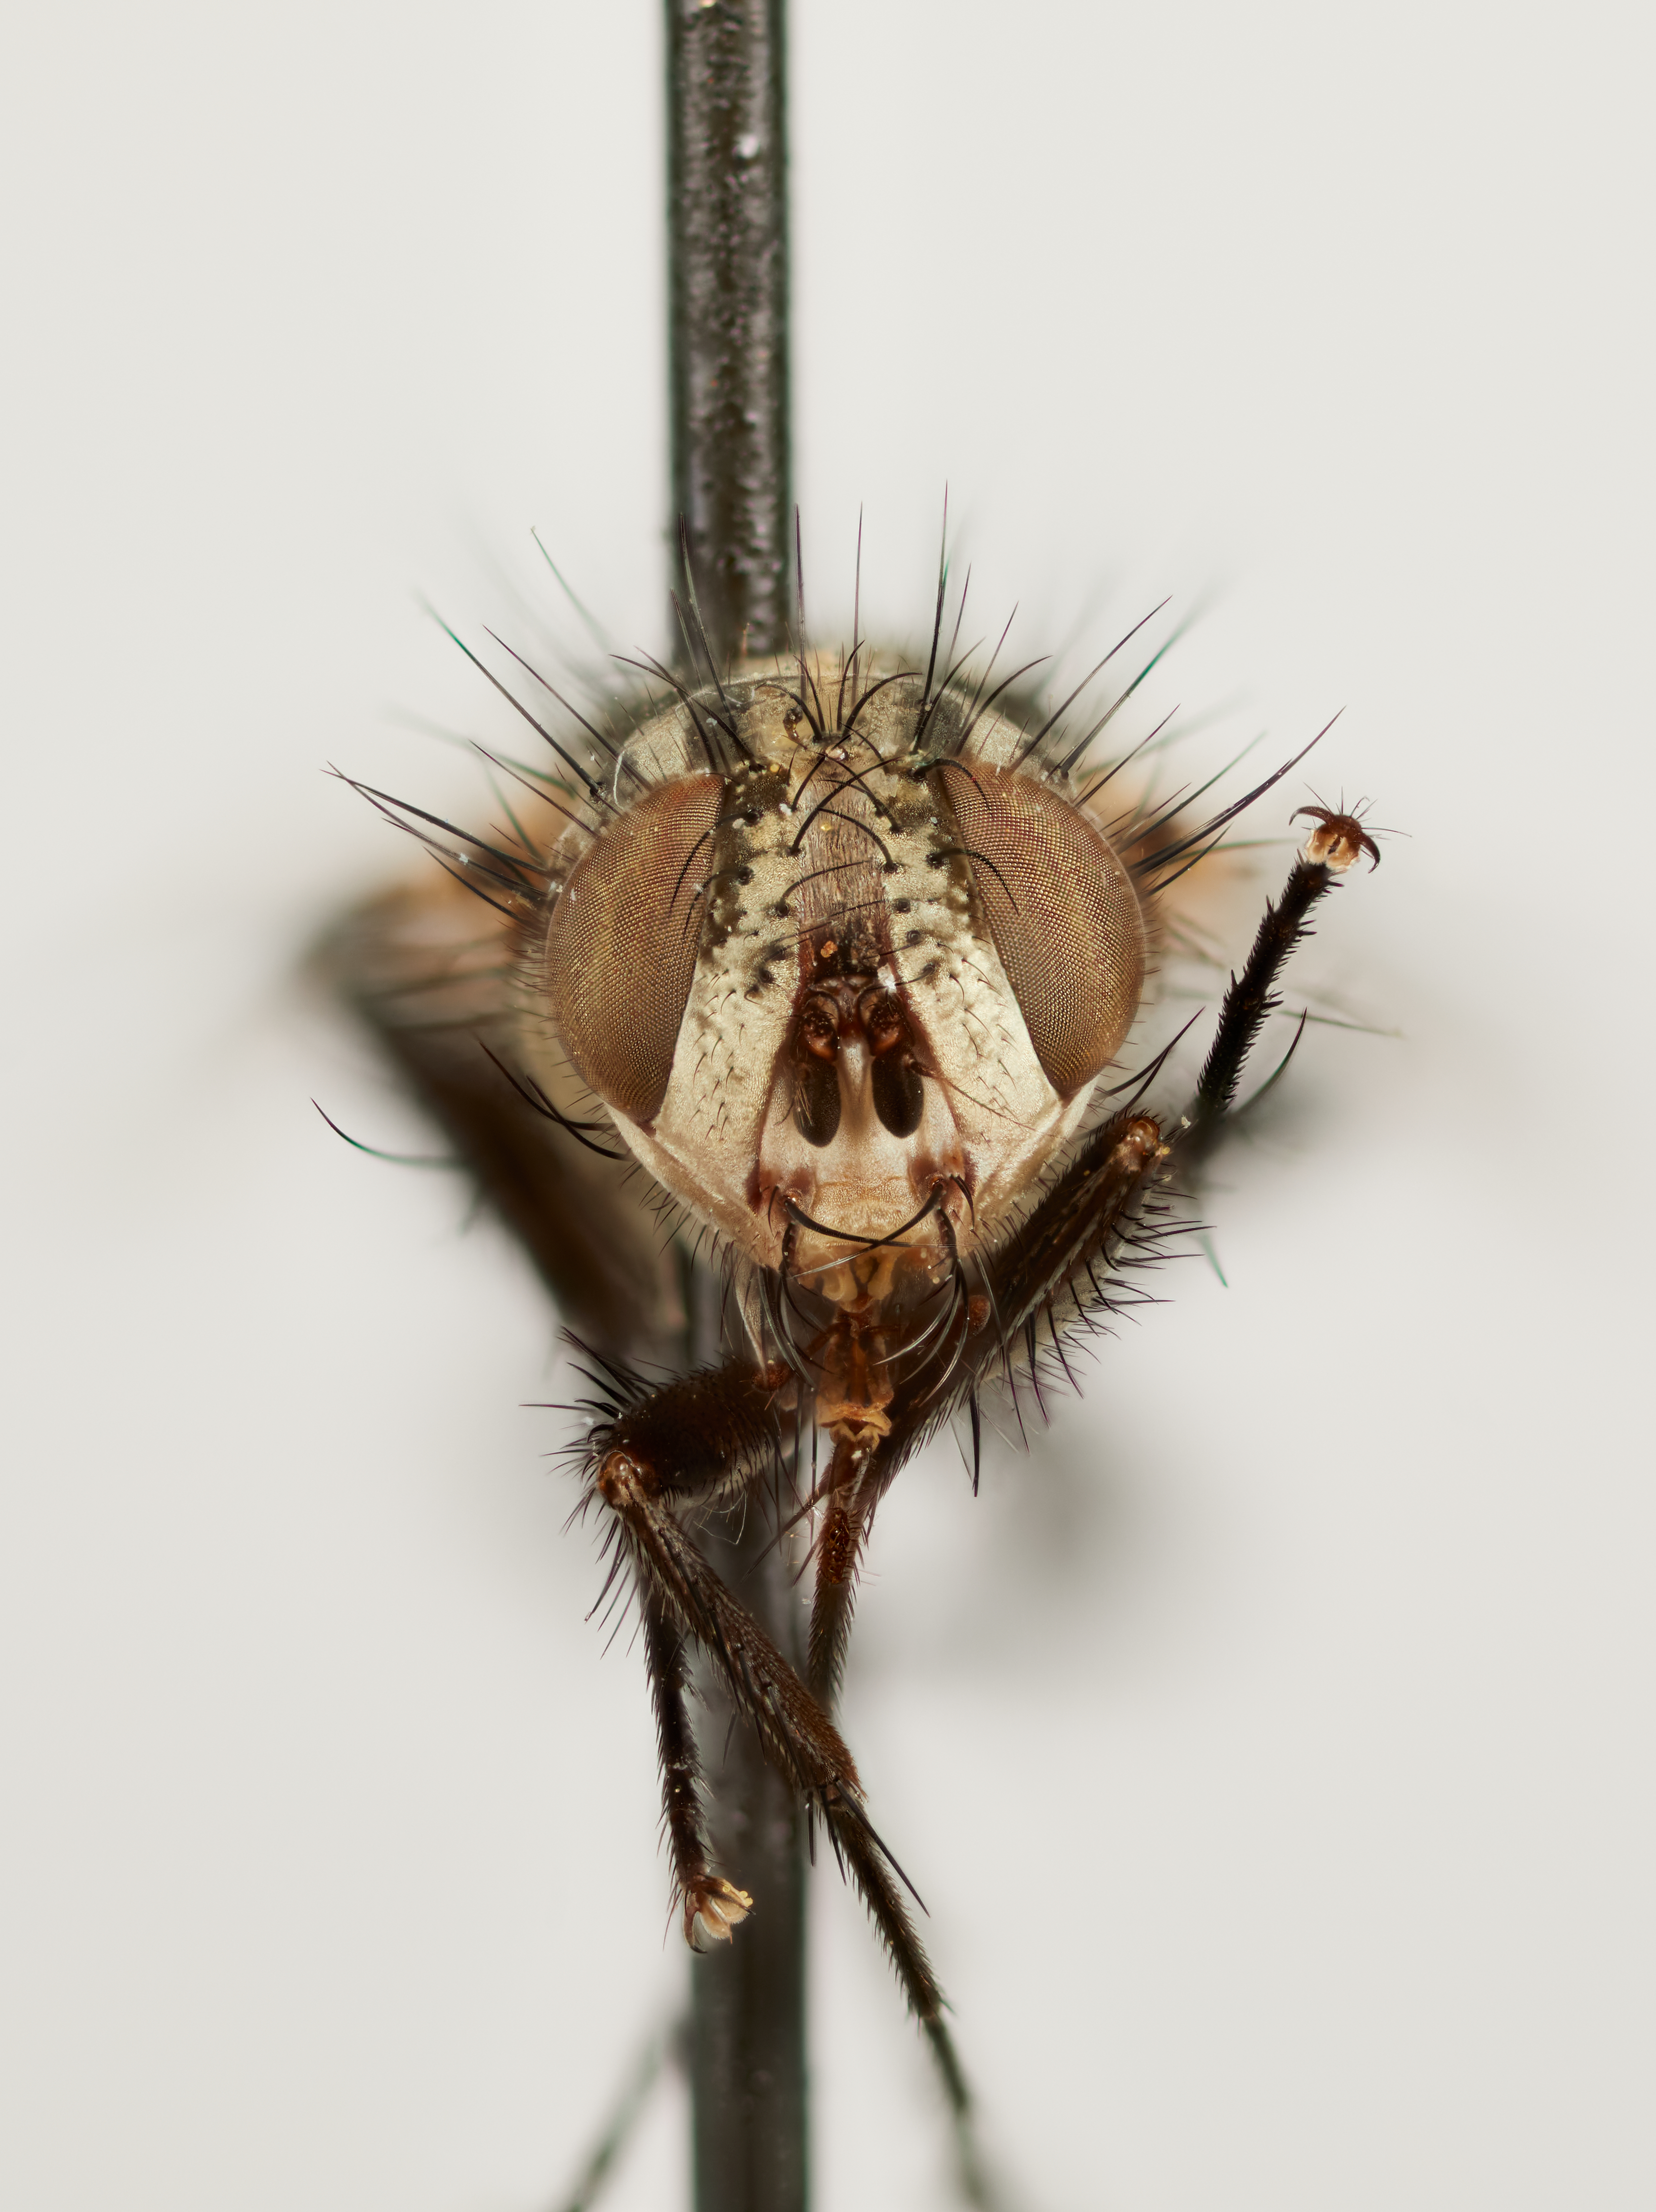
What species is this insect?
Hesperodinera cinerea
